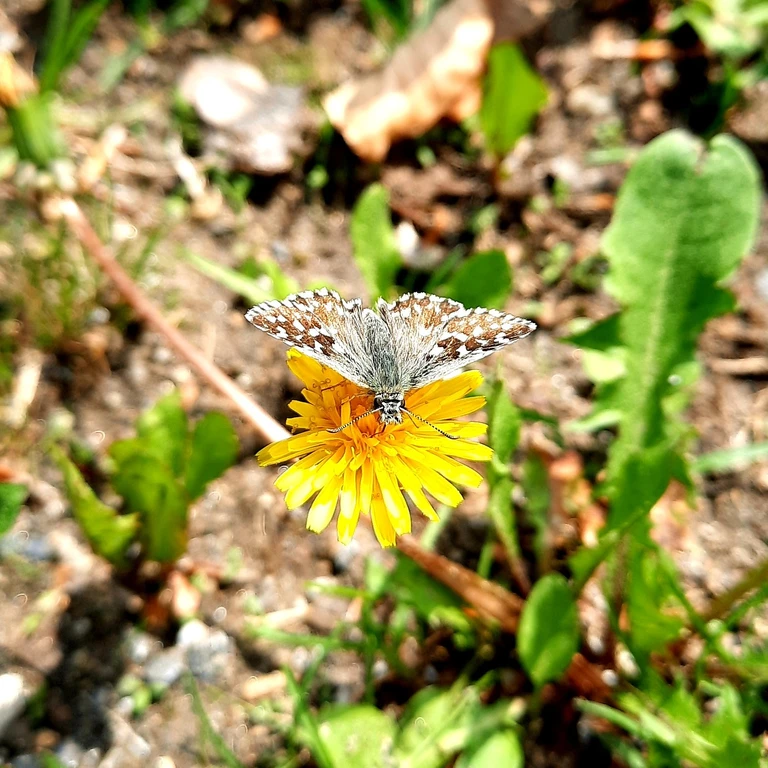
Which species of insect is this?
Pyrgus malvae
